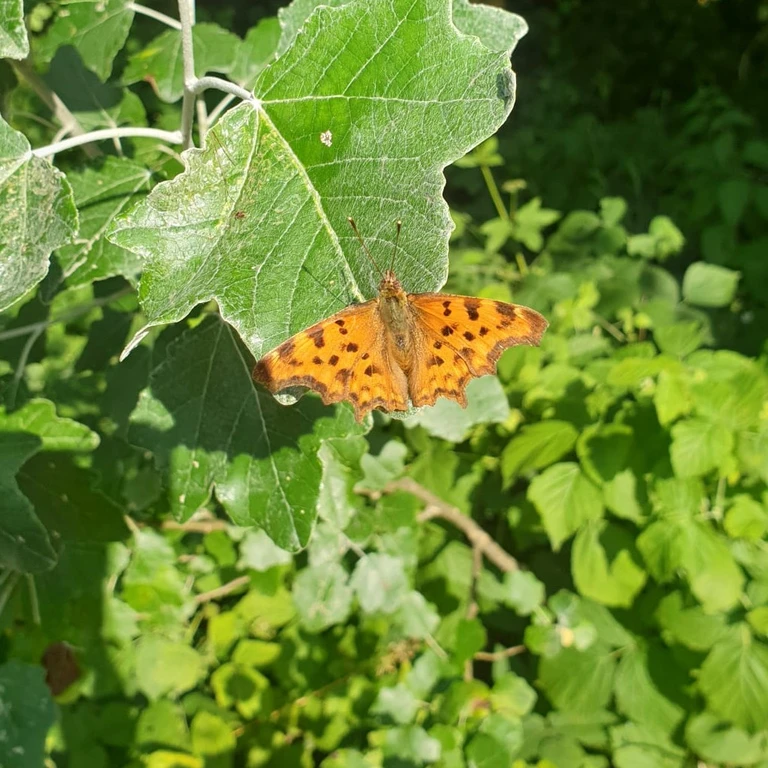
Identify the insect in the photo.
Polygonia c-album
